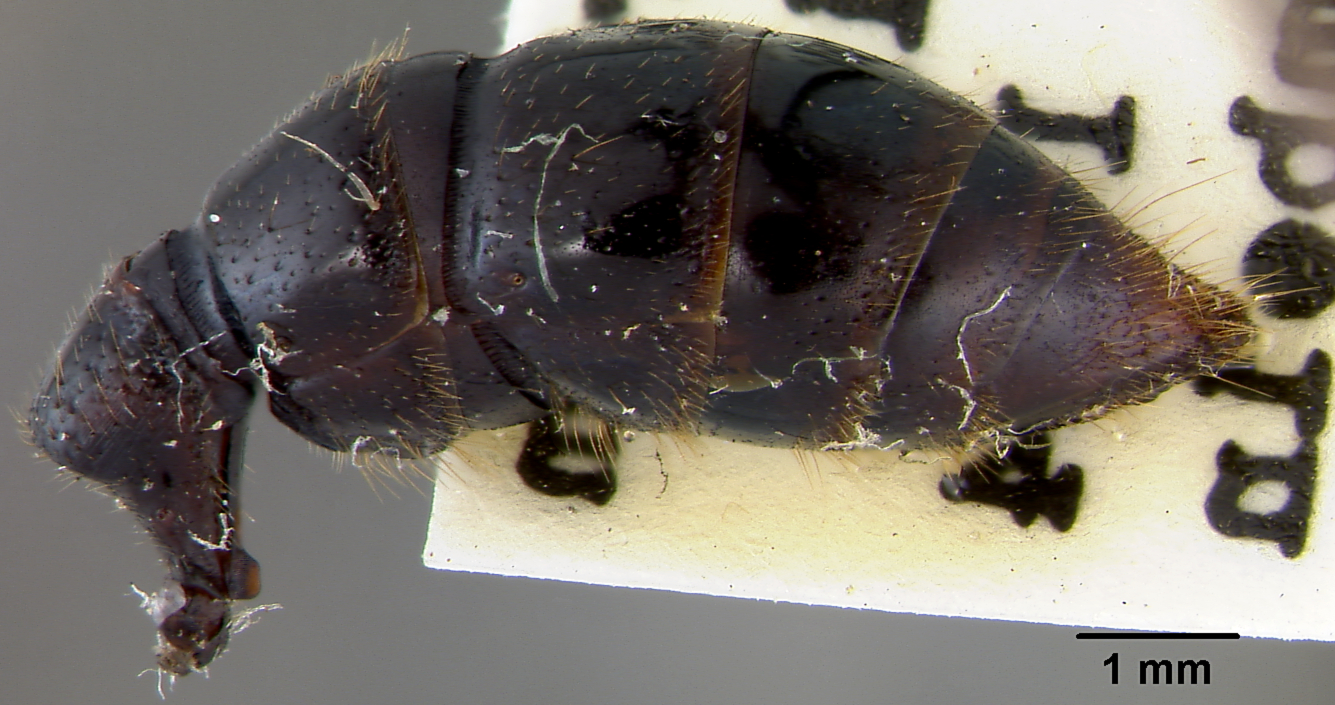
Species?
Myopopone smithi
